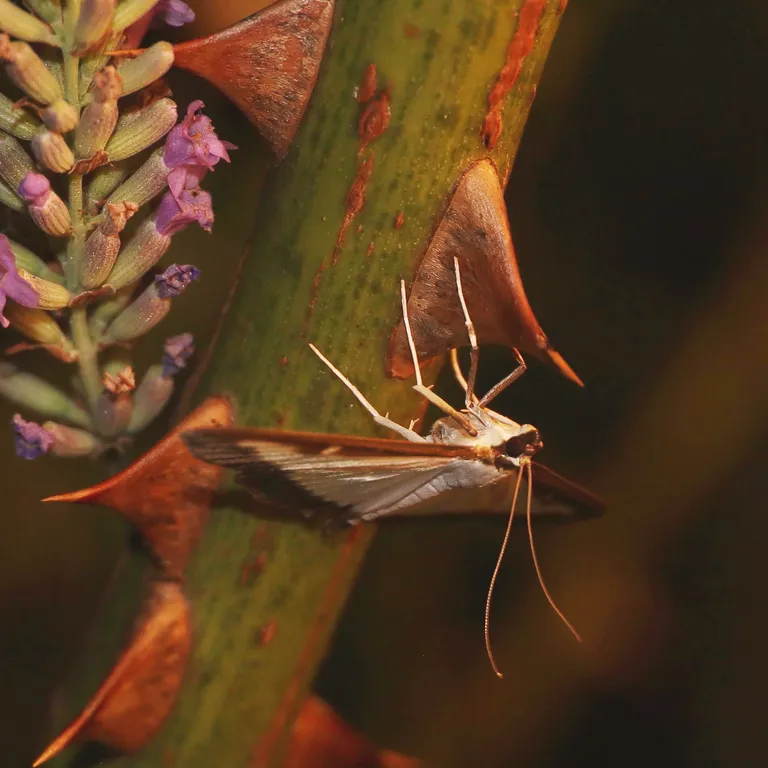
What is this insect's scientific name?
Cydalima perspectalis
